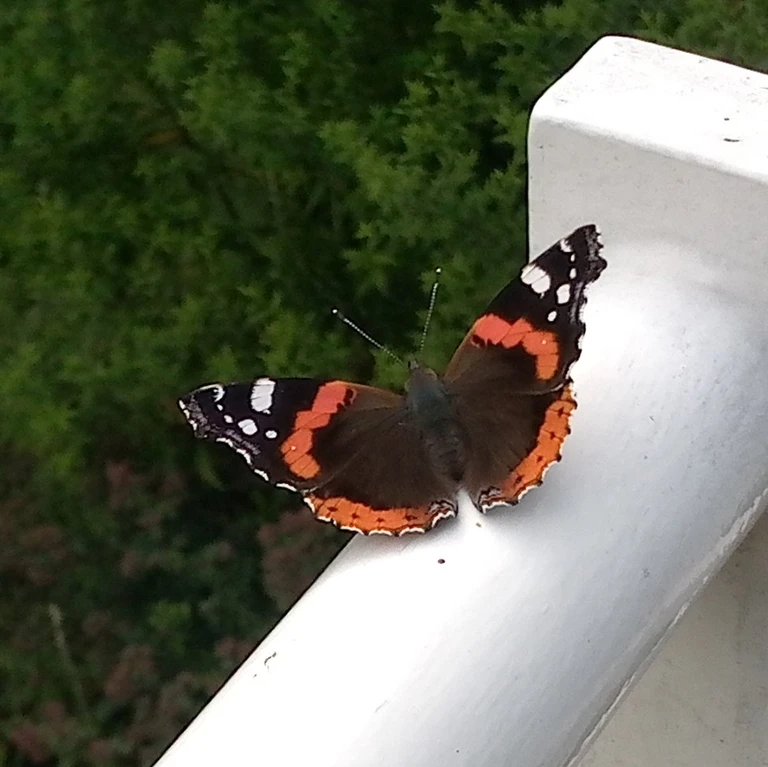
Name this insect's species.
Vanessa atalanta
